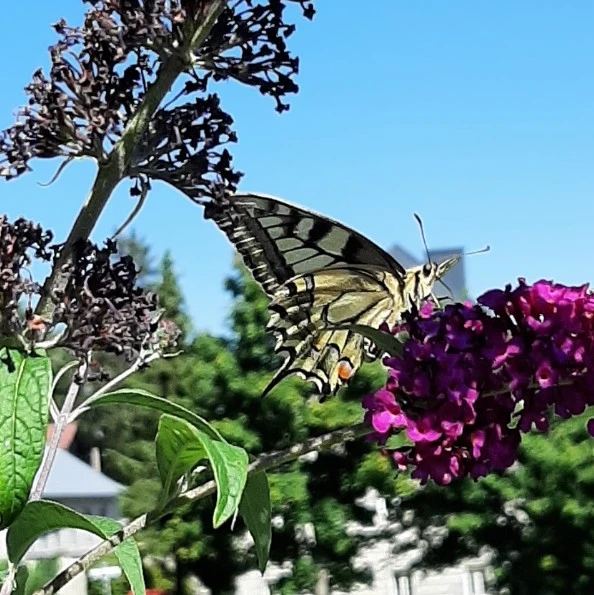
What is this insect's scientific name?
Papilio machaon
